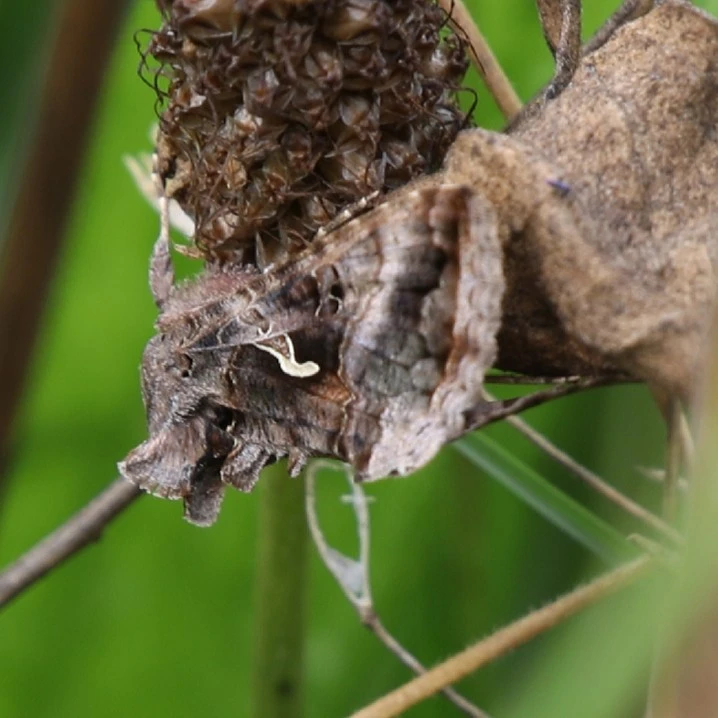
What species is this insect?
Autographa gamma
